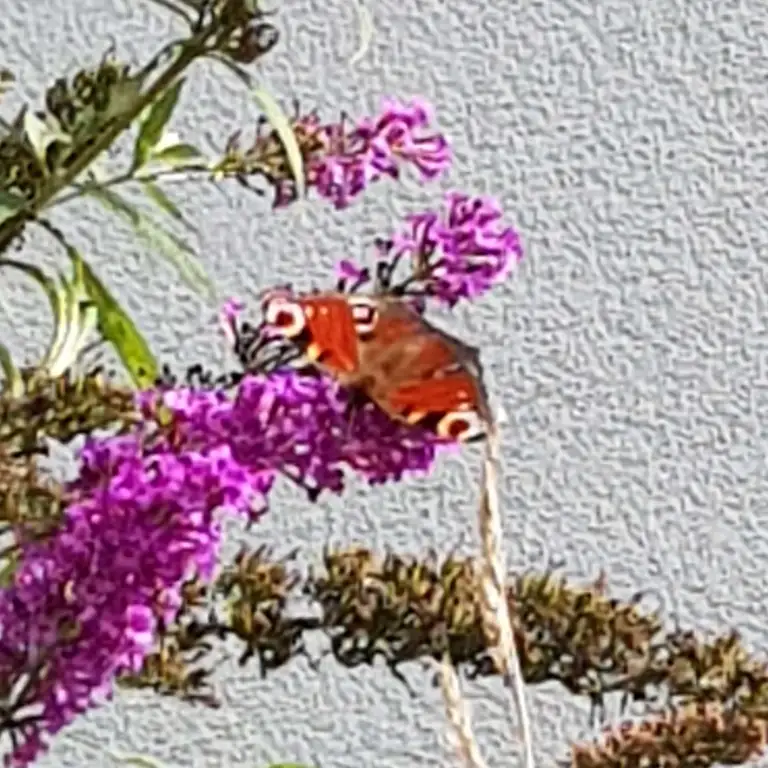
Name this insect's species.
Aglais io
